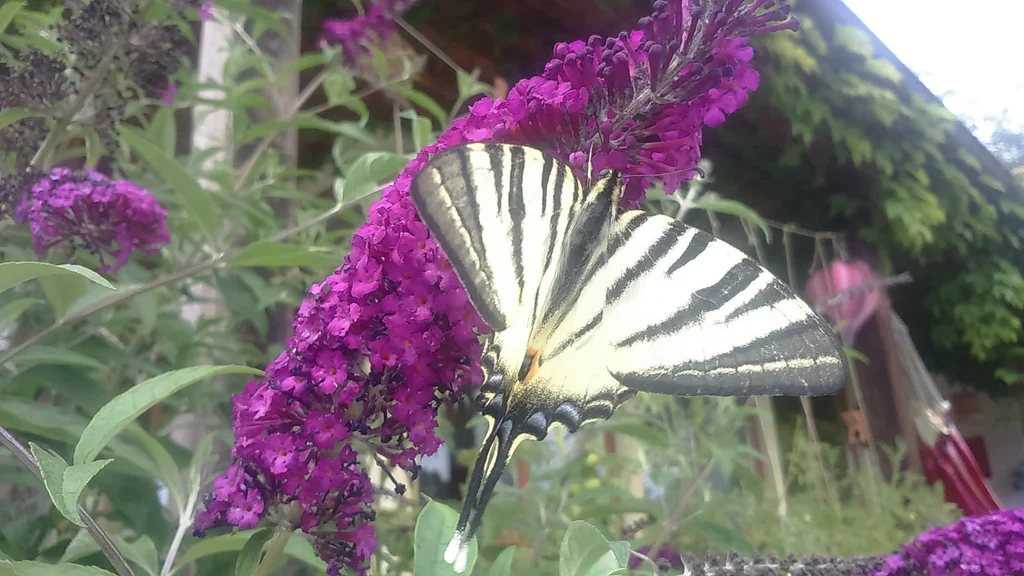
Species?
Iphiclides podalirius
